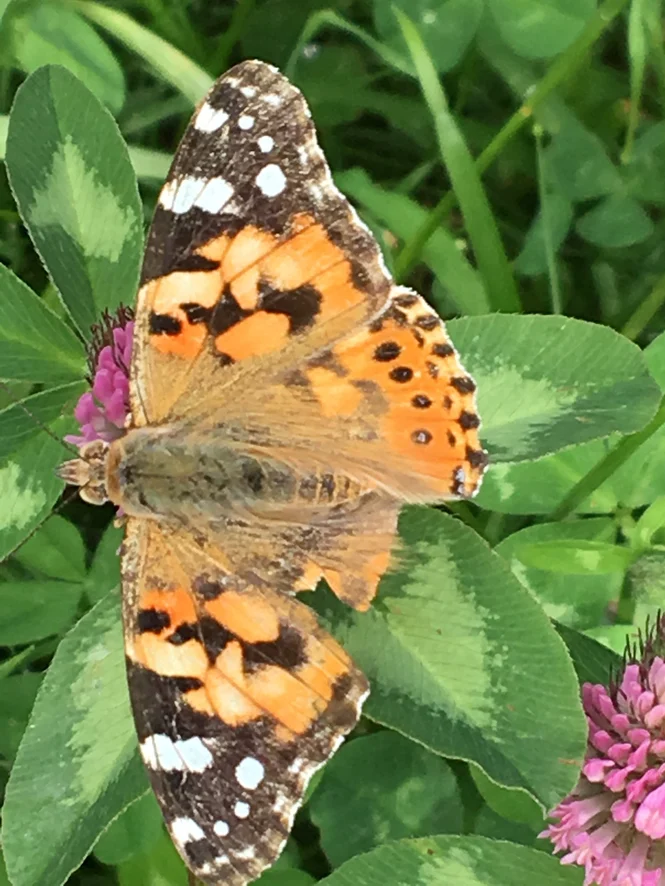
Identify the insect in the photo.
Vanessa cardui
